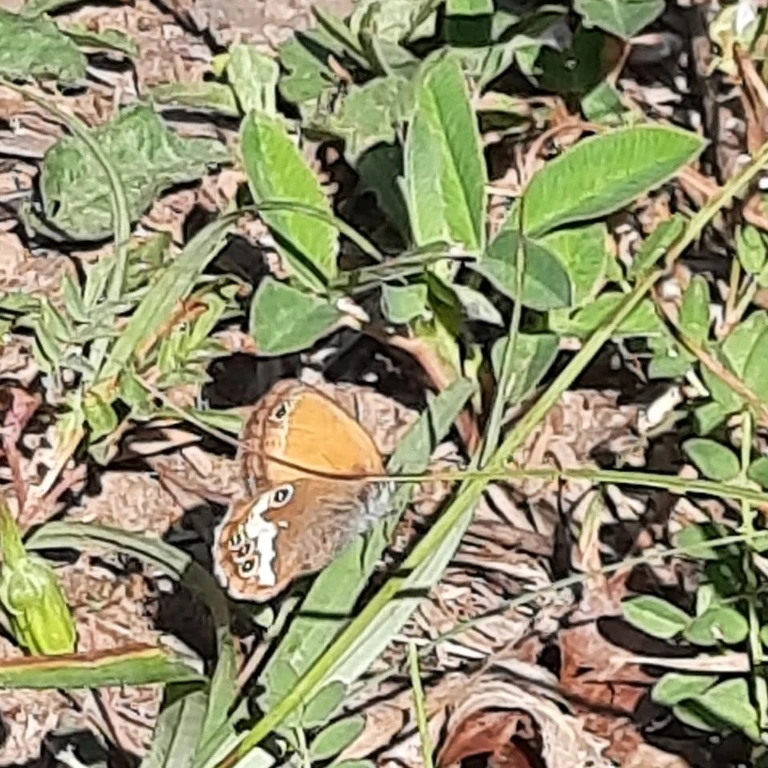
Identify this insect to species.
Coenonympha arcania
